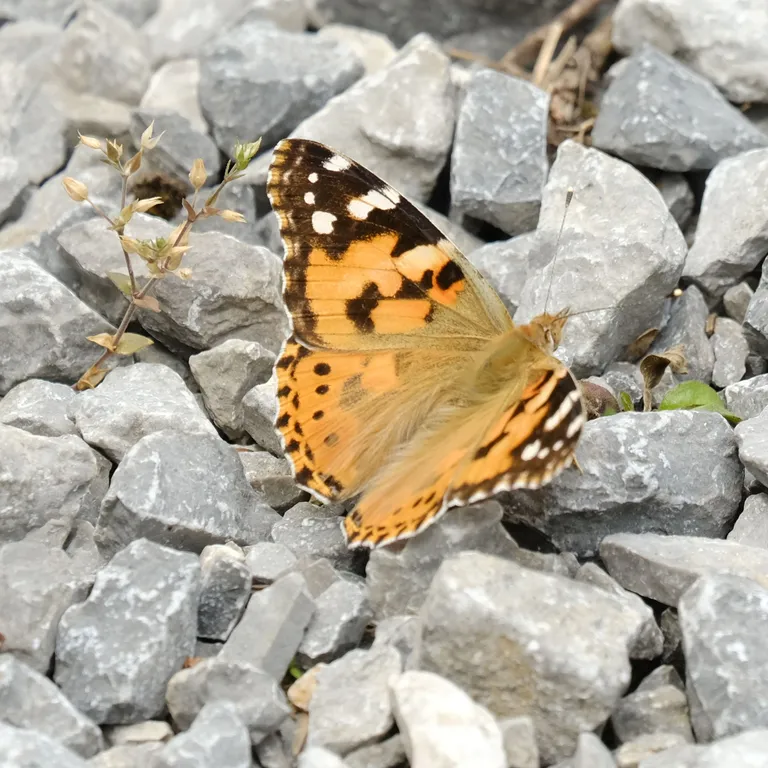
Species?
Vanessa cardui
